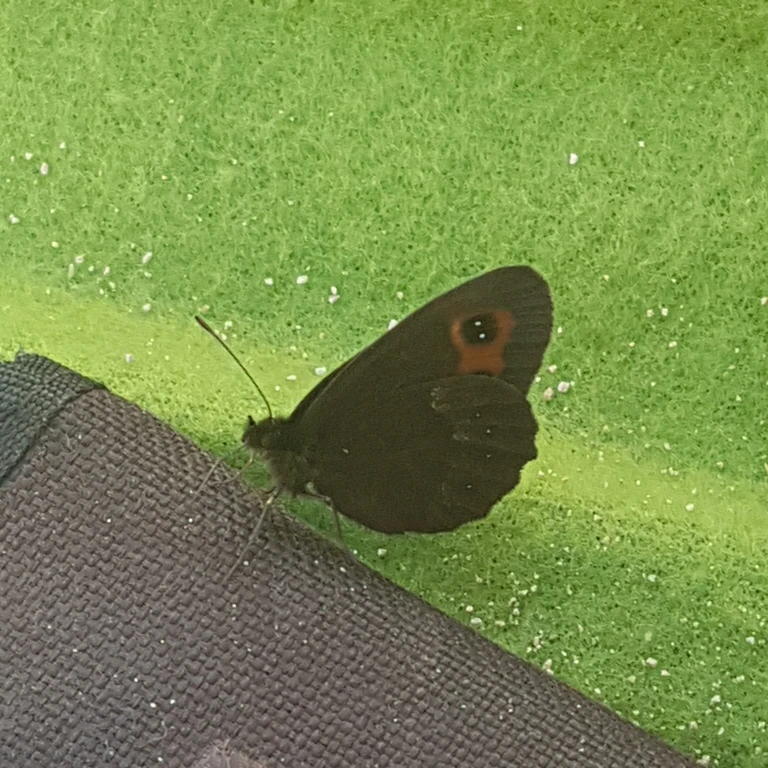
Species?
Erebia aethiops
